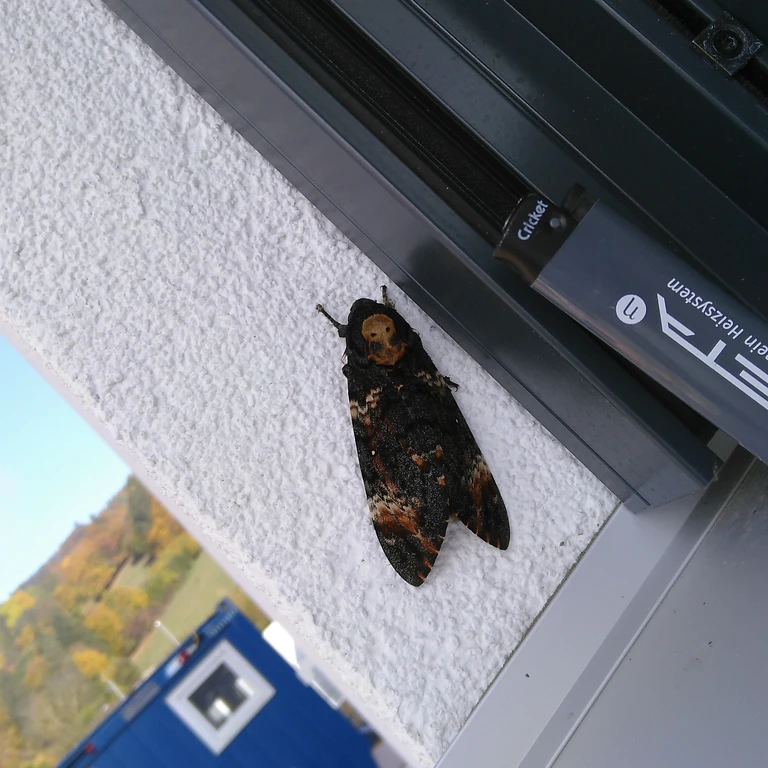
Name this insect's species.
Acherontia atropos
